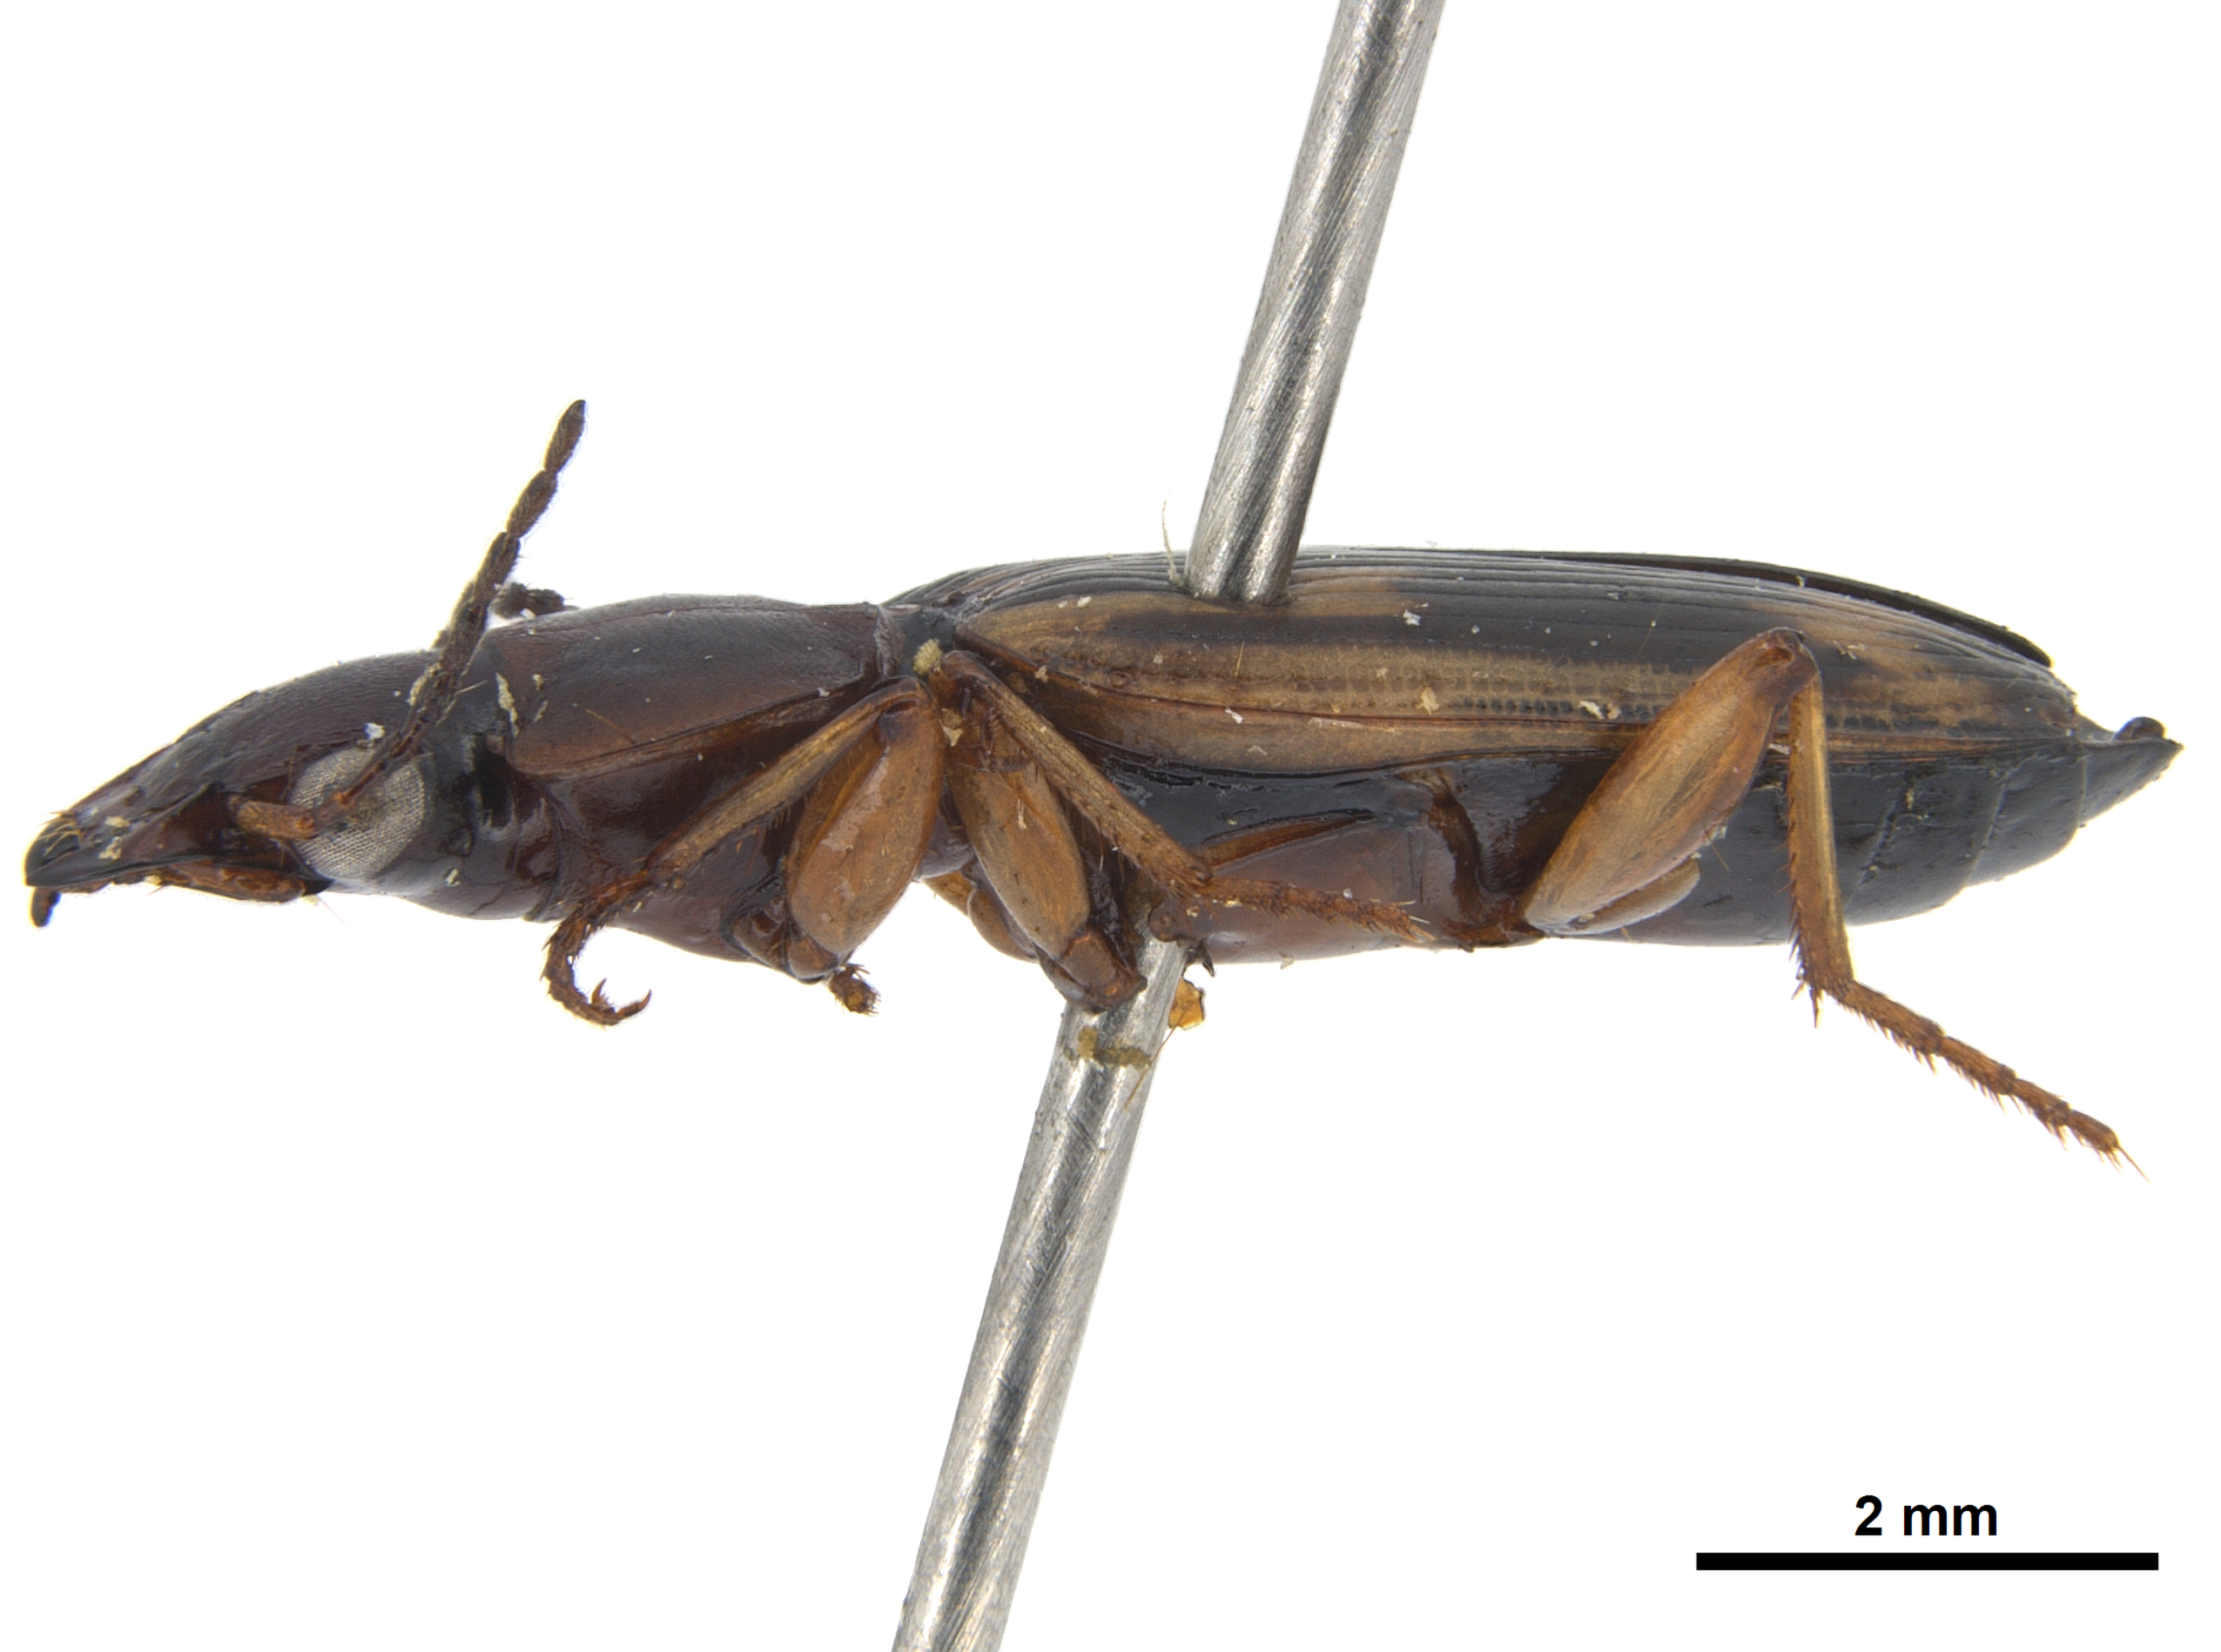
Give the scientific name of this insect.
Apenes hilariola
